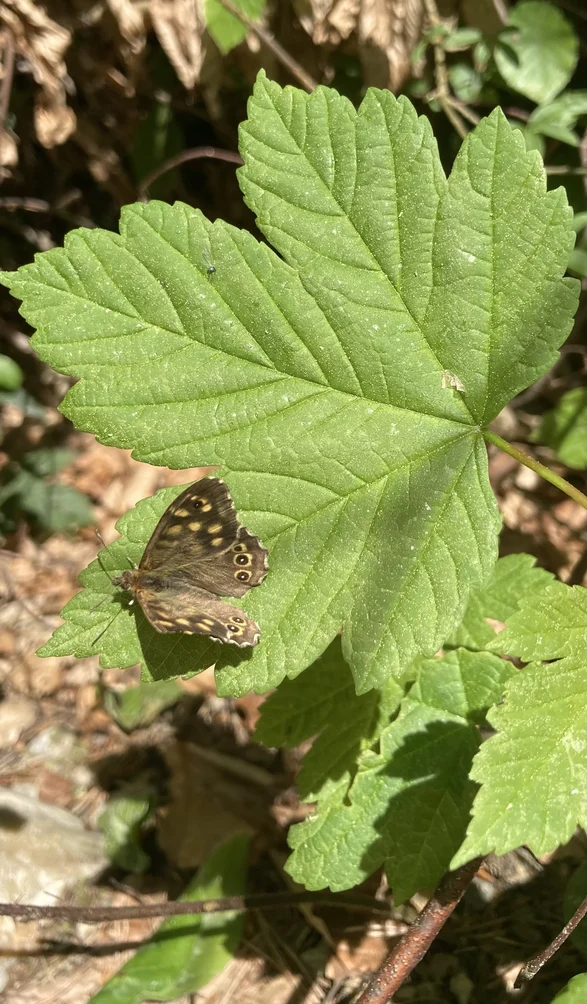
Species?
Pararge aegeria
